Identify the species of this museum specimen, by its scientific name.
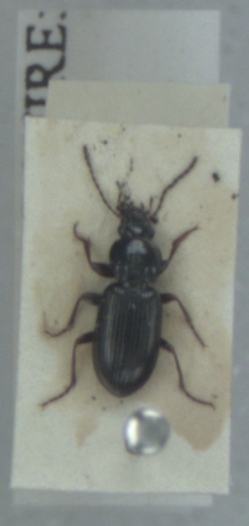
Pterostichus diligens
